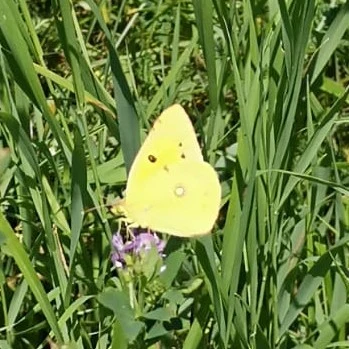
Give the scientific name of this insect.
Colias croceus
